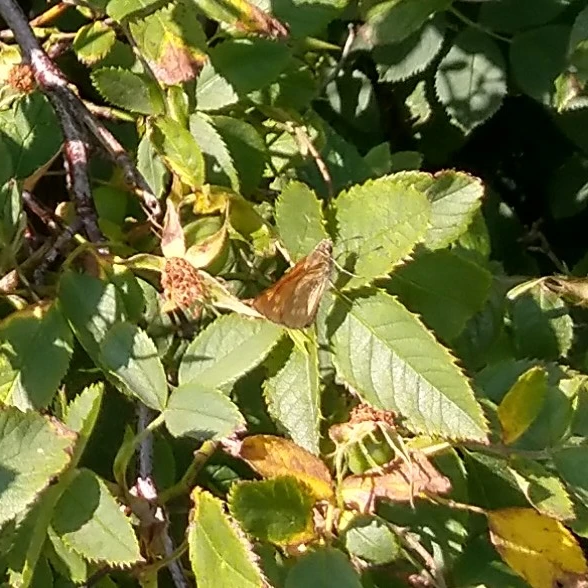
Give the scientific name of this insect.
Ochlodes sylvanus (also Ochlodes venata)
